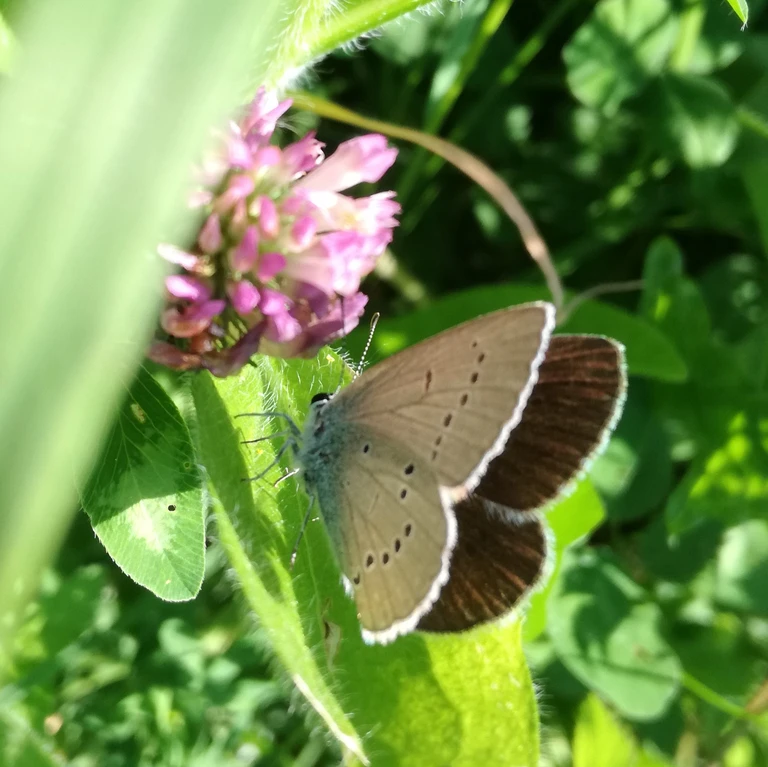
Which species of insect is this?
Cyaniris semiargus
